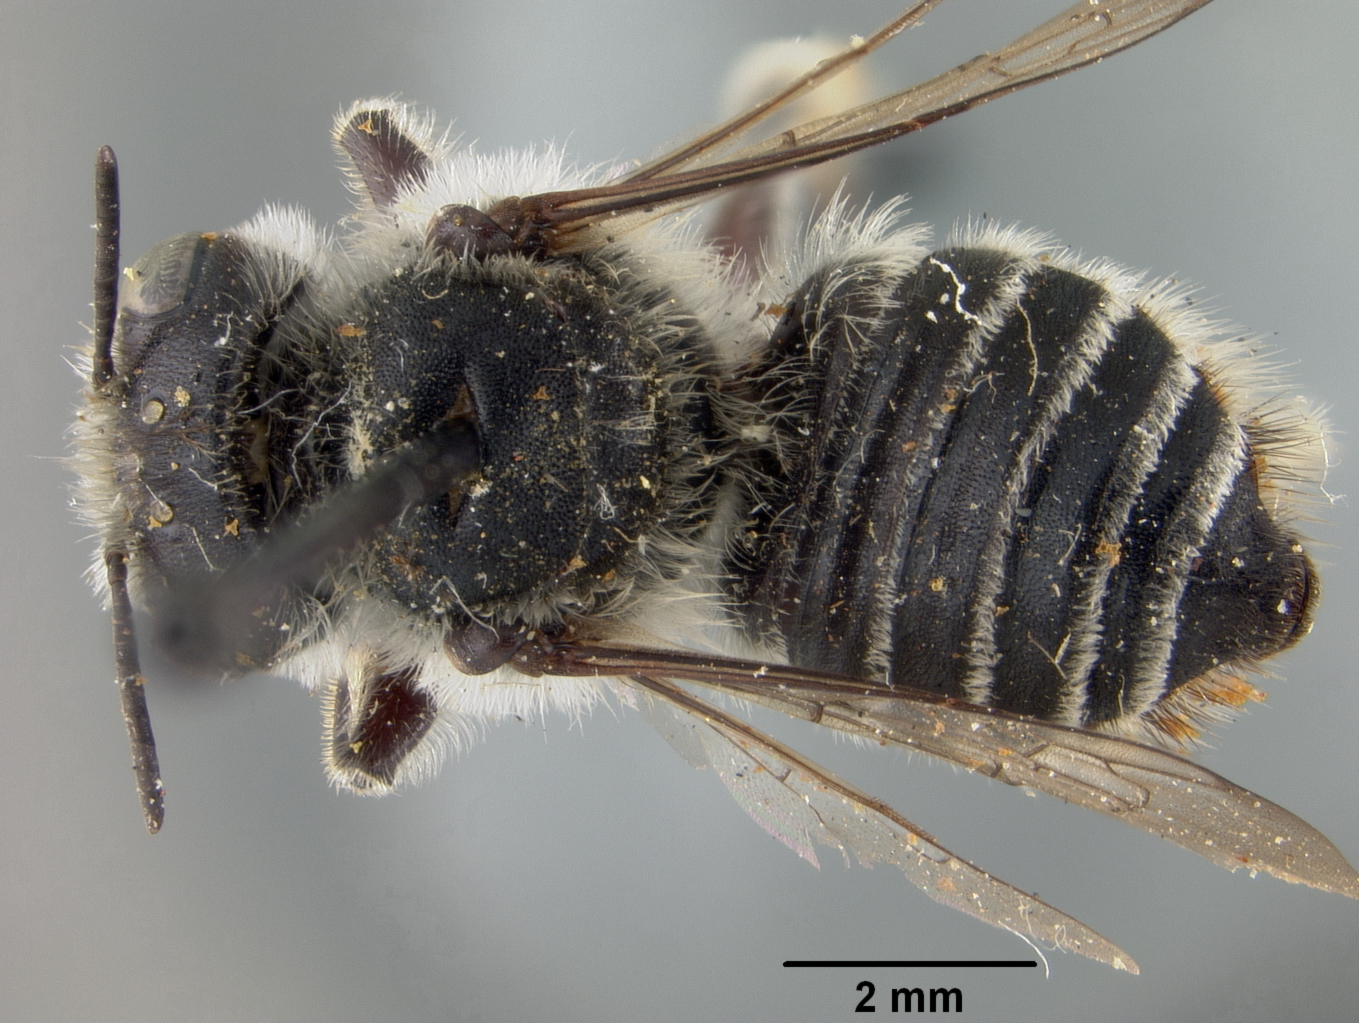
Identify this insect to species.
Megachiloides oenotherae
